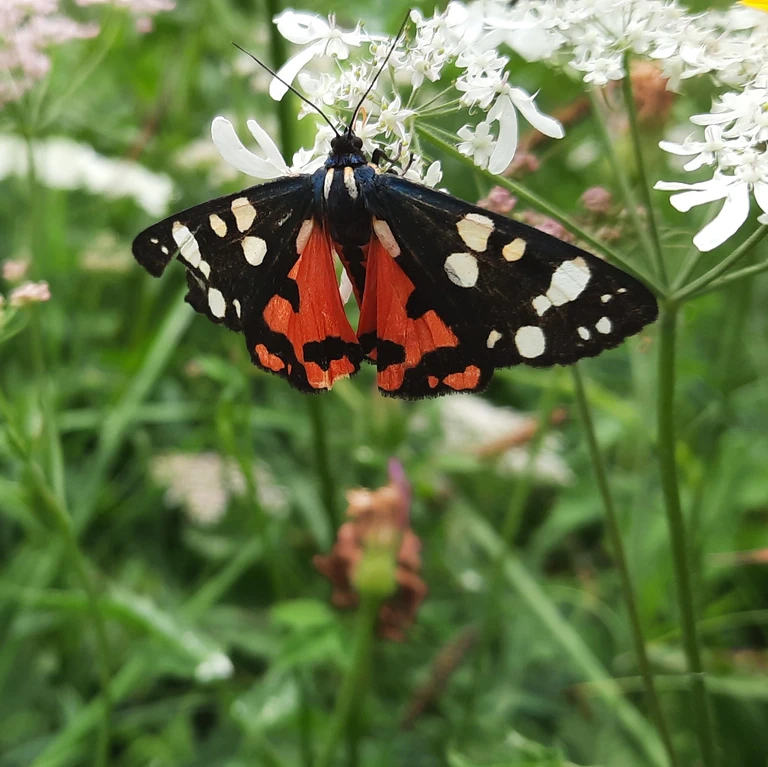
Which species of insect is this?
Callimorpha dominula
